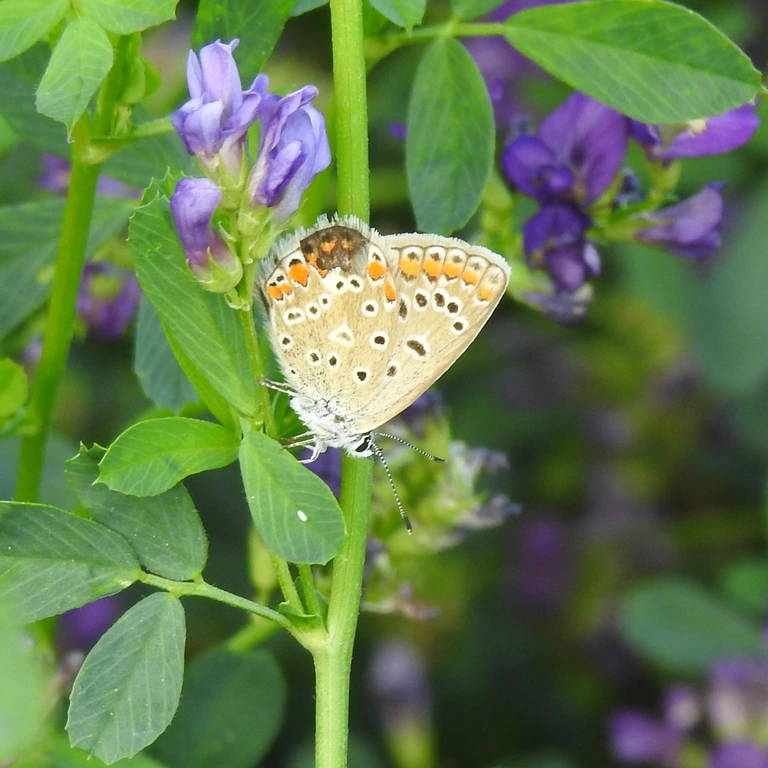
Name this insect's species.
Polyommatus icarus
